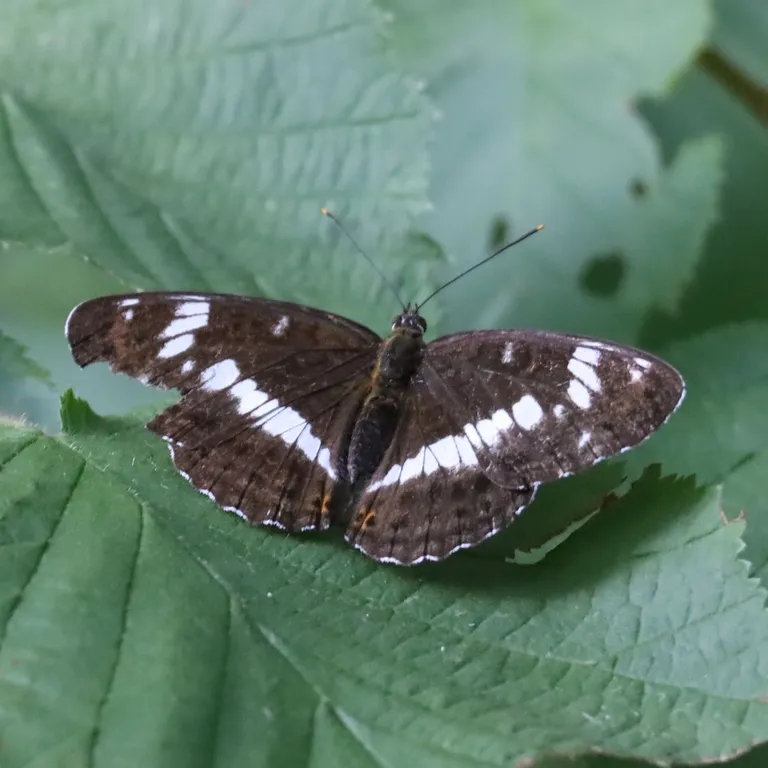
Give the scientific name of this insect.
Limenitis camilla (also Ladoga camilla)
